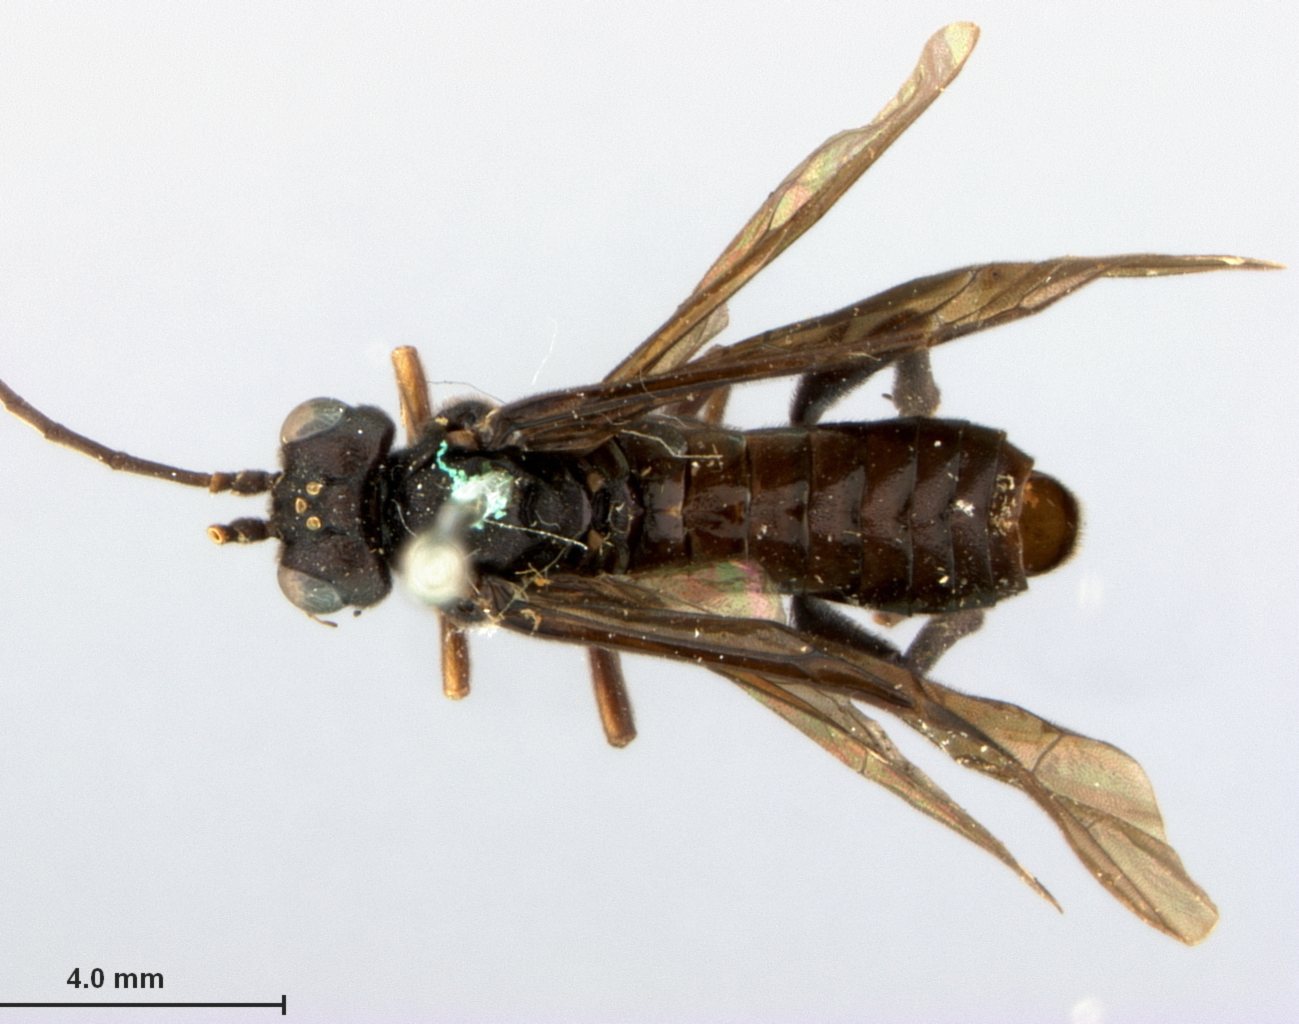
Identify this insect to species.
Tenthredo atroviolacea
